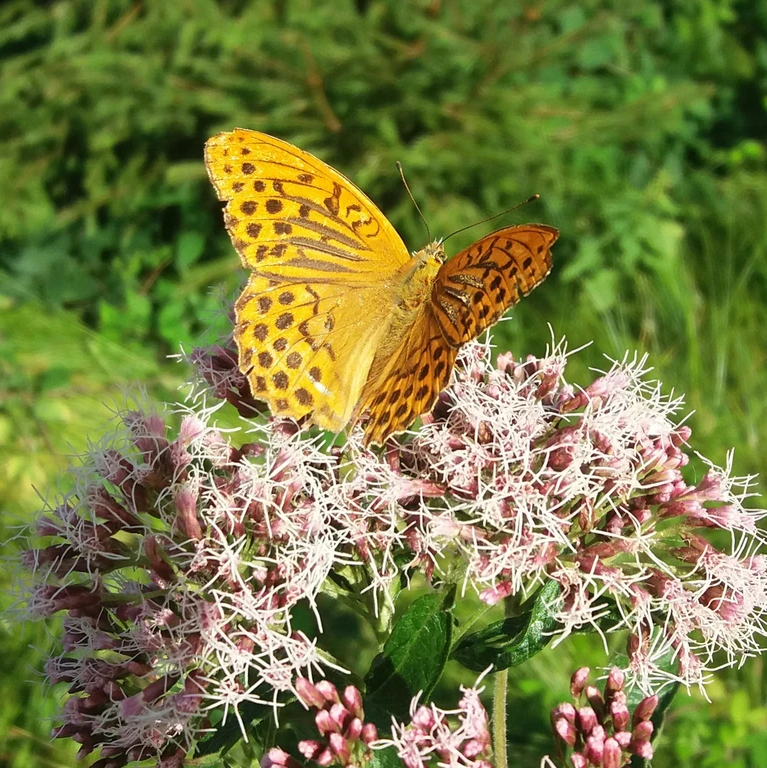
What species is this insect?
Argynnis paphia
